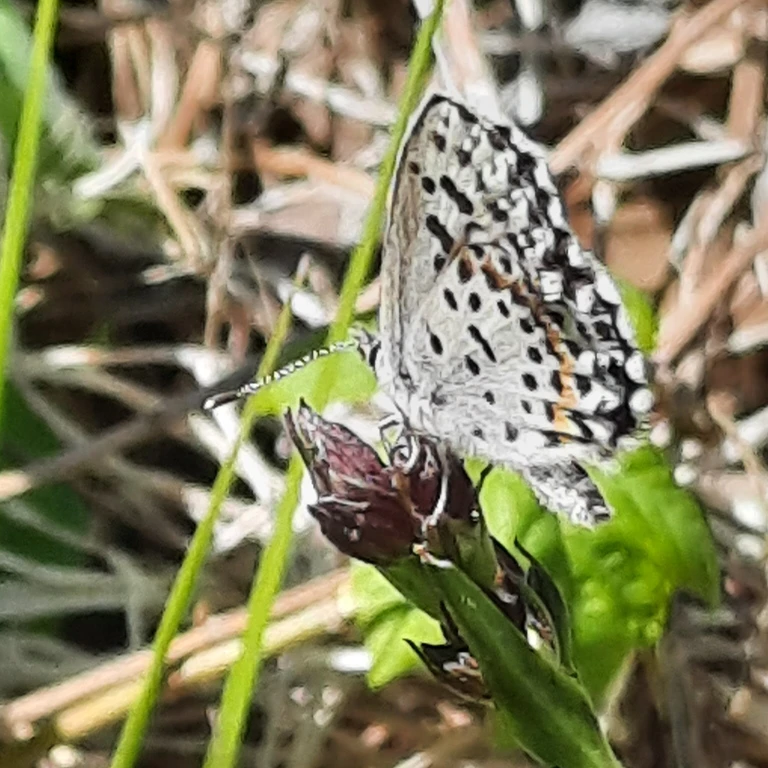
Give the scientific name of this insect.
Scolitantides orion
